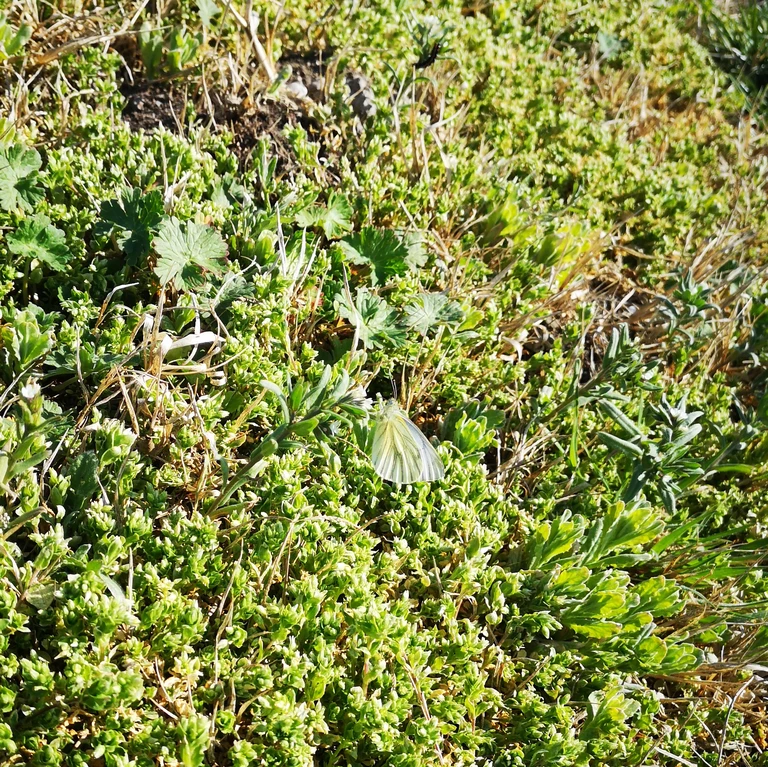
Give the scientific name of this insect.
Pieris napi
